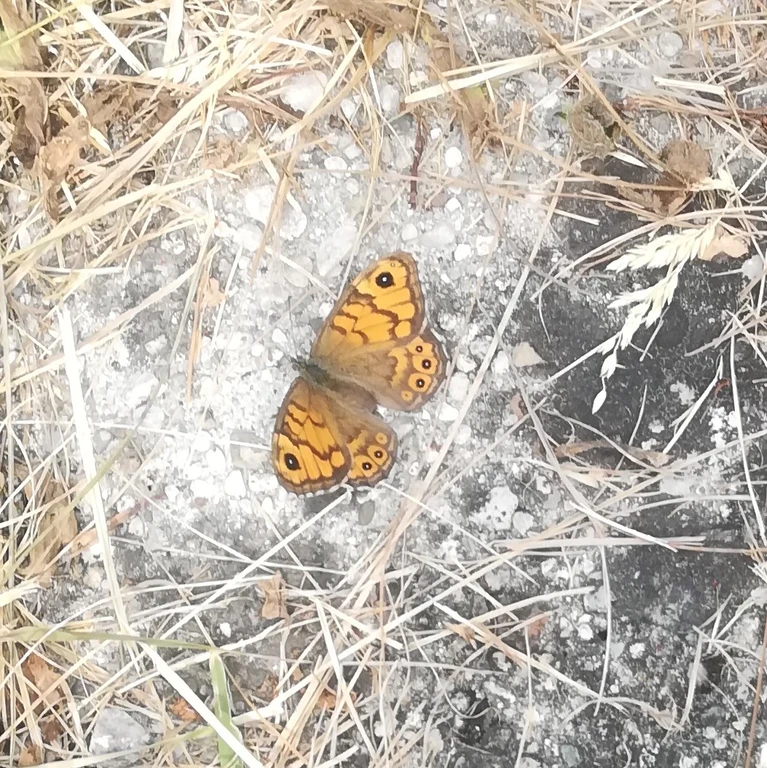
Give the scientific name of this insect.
Lasiommata megera (also Pararge megera)
